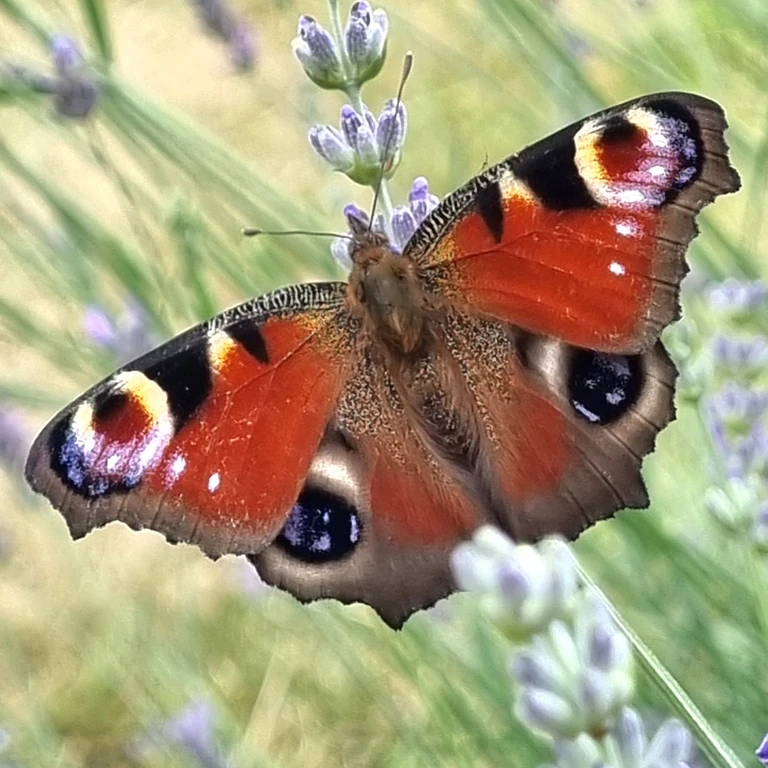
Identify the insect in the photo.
Aglais io
